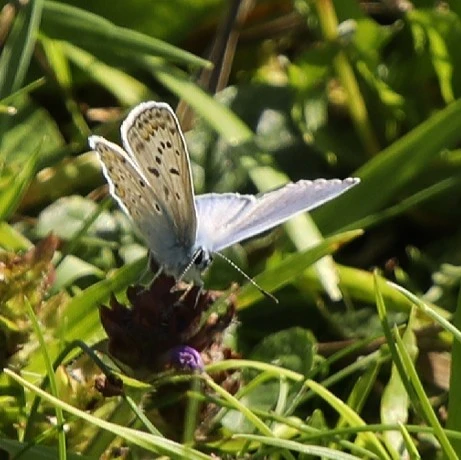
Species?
Polyommatus icarus
